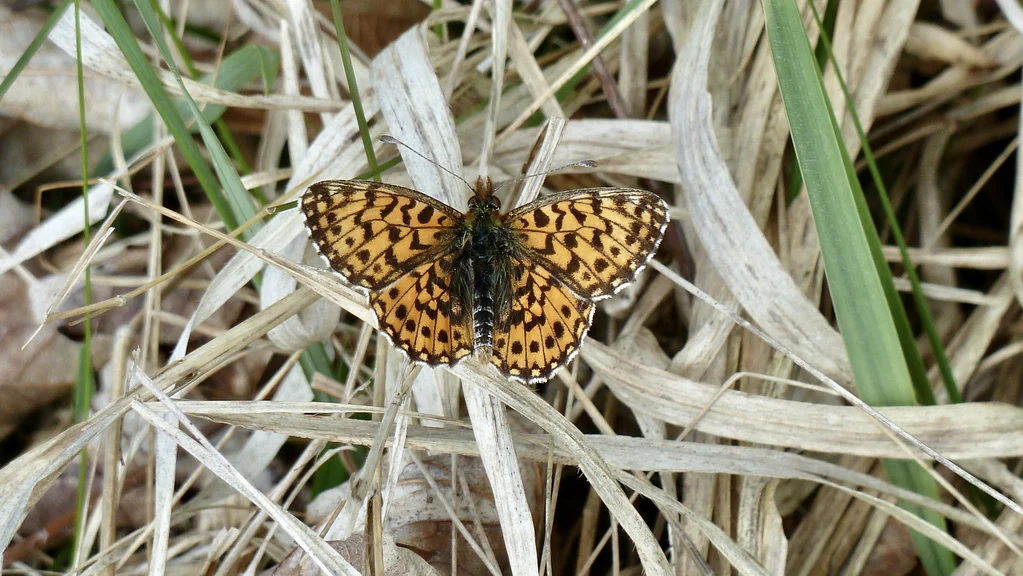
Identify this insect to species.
Boloria dia
